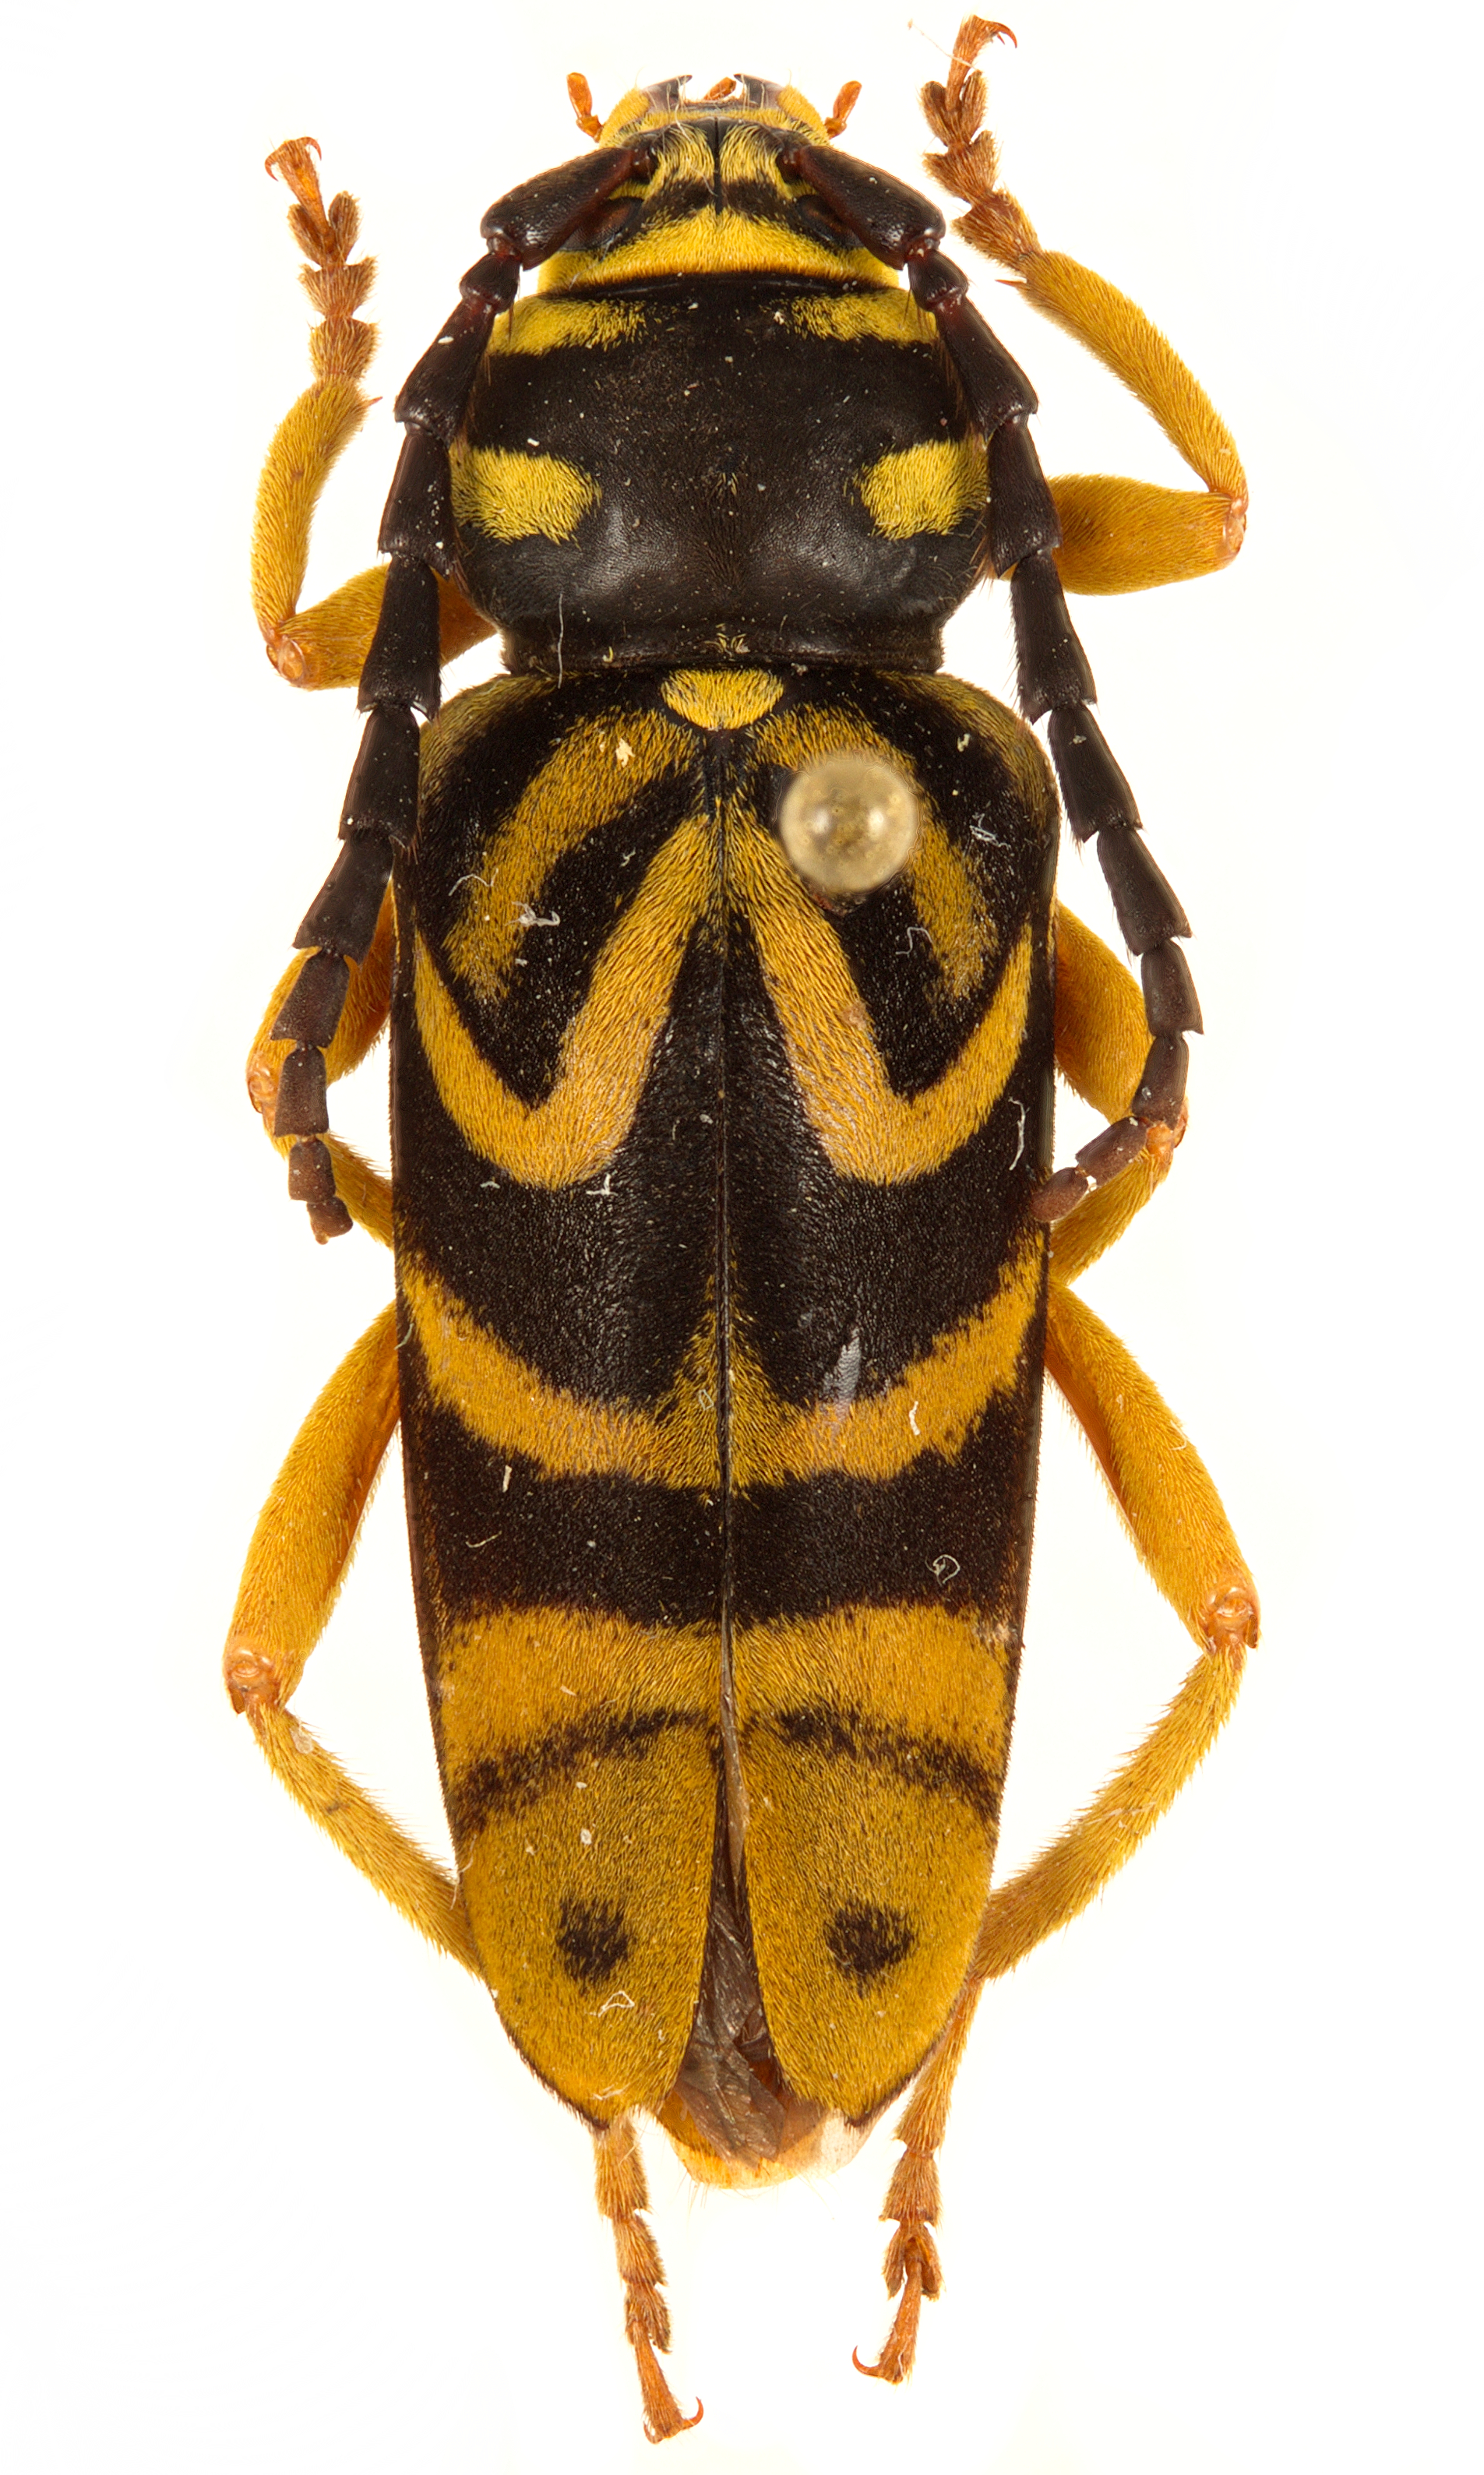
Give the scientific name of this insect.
Glycobius speciosus
